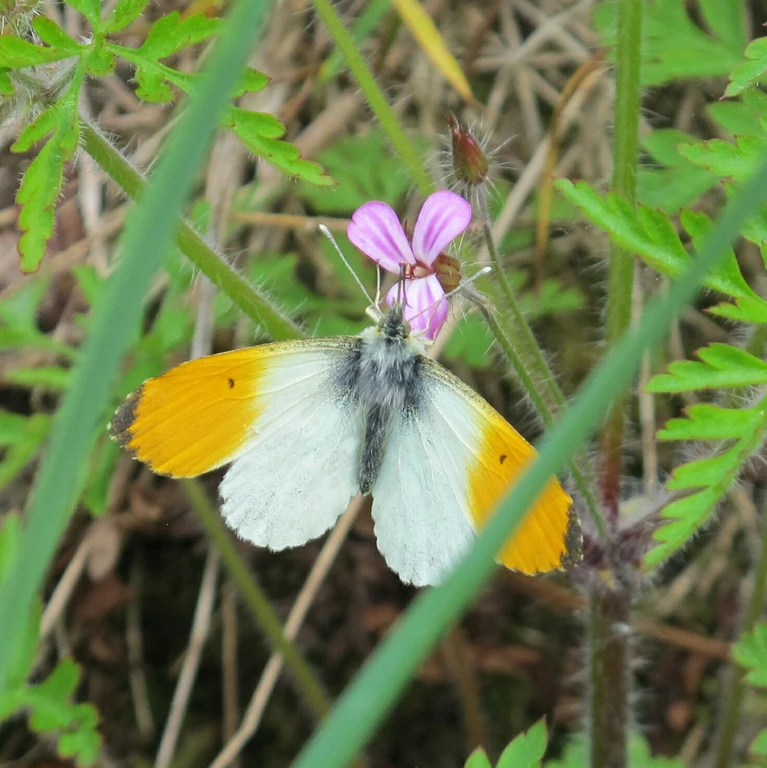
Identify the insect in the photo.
Anthocharis cardamines
